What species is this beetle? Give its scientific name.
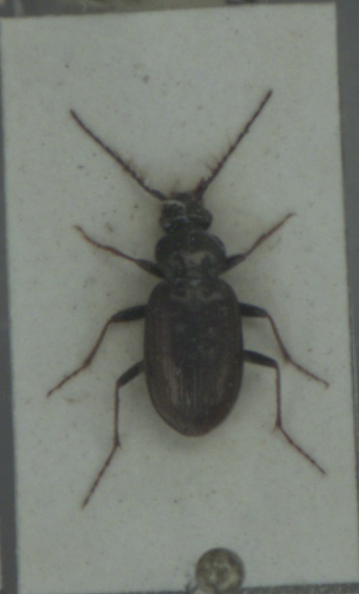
Loricera pilicornis
